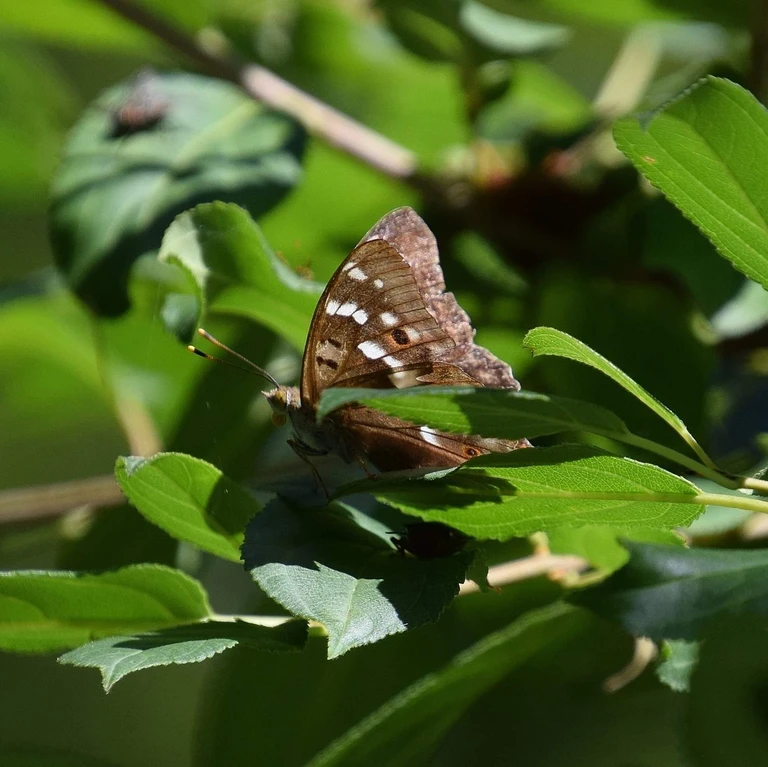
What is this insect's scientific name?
Apatura ilia
